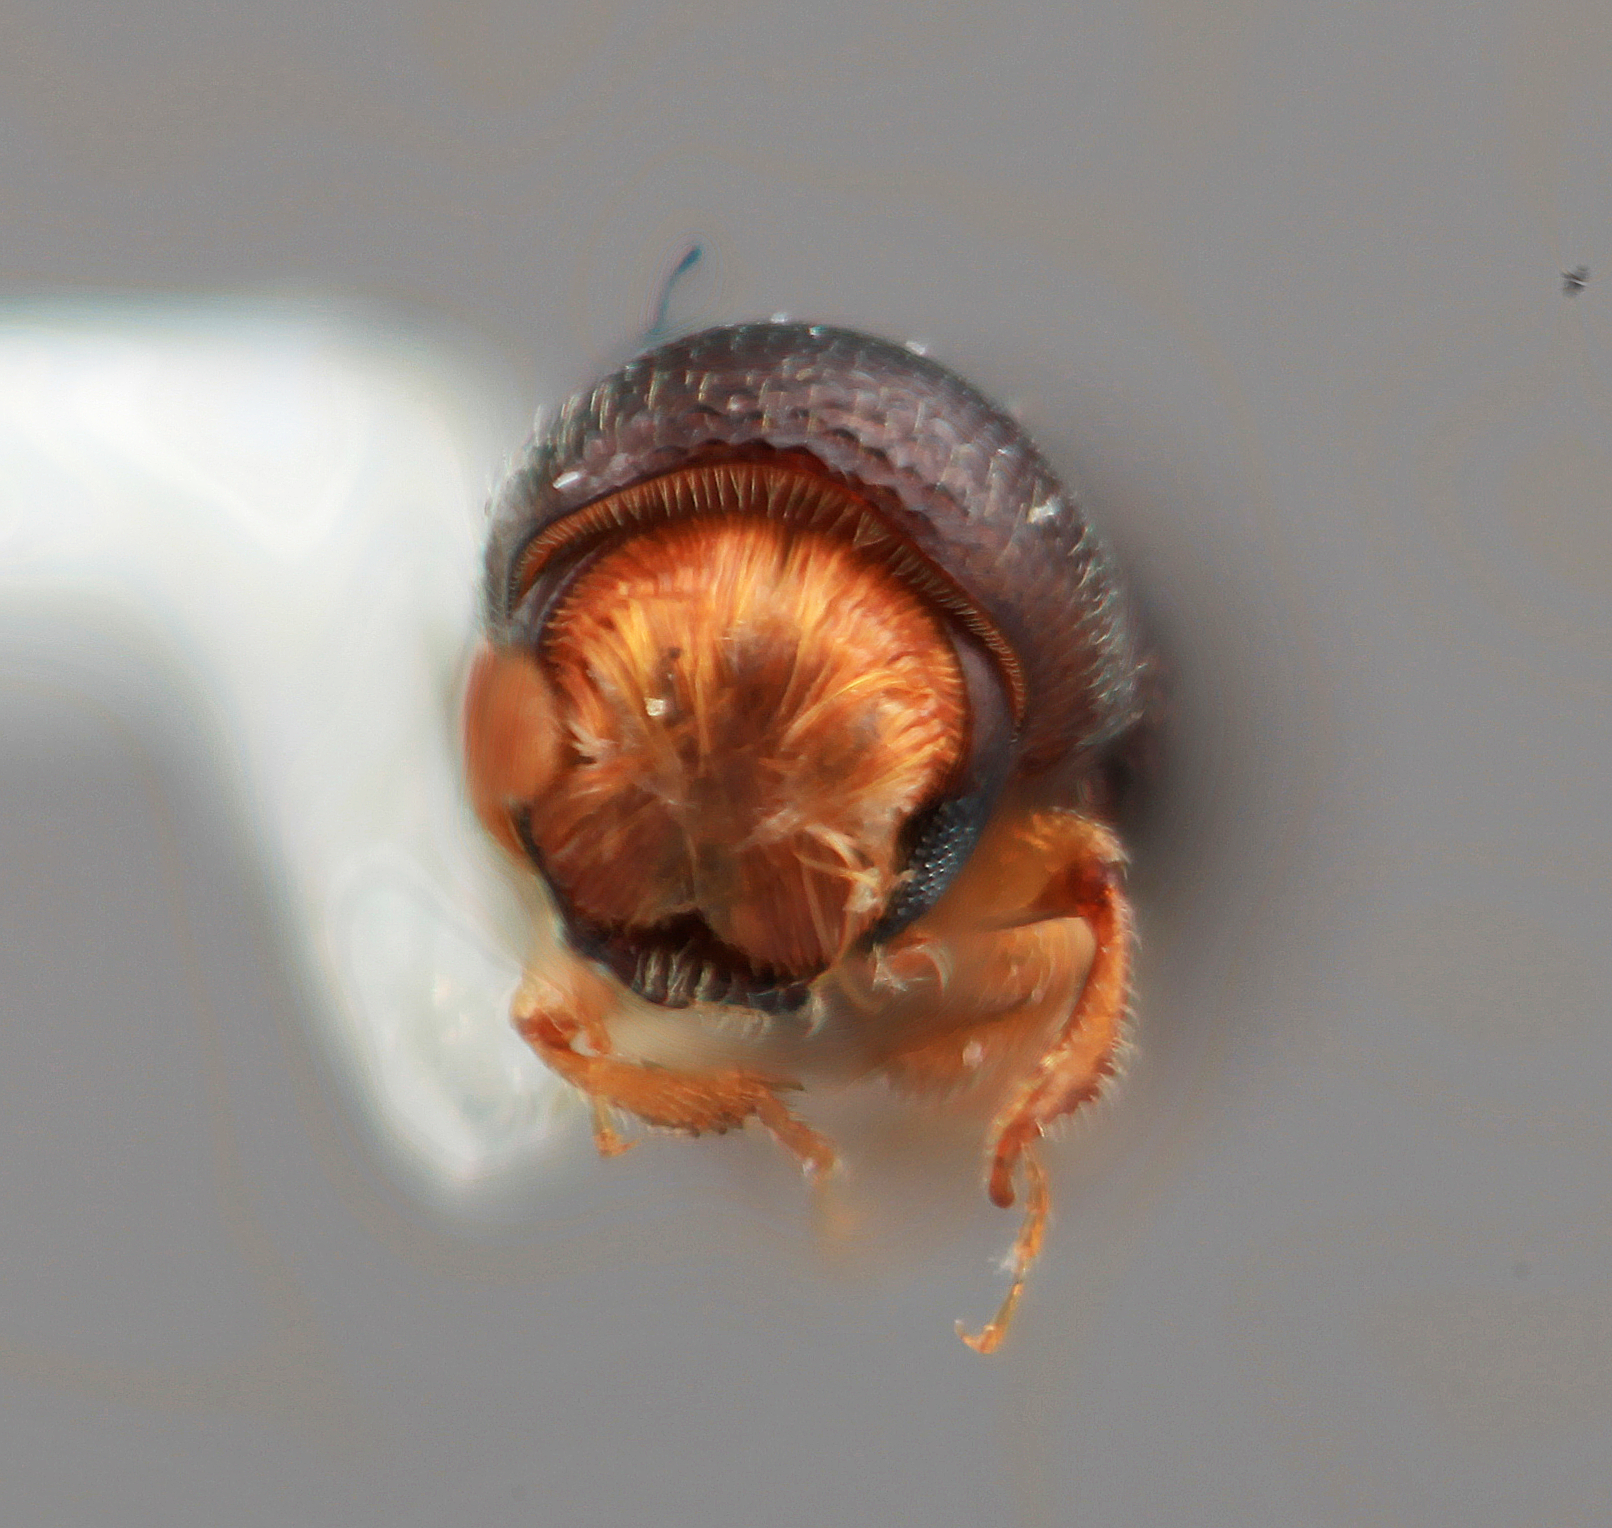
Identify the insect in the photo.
Corthylus insignis
